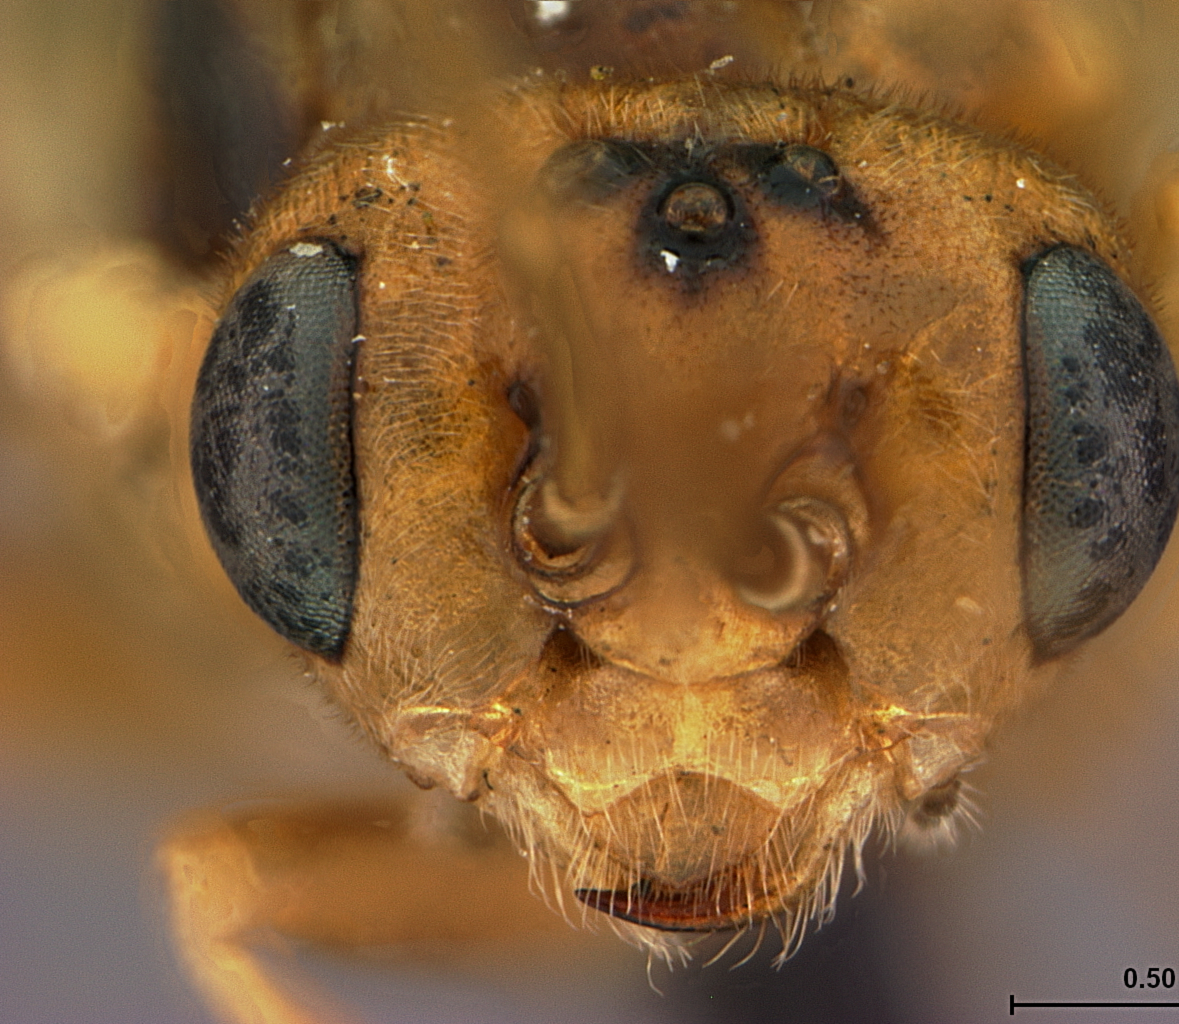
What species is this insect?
Pteronus ochreatus
